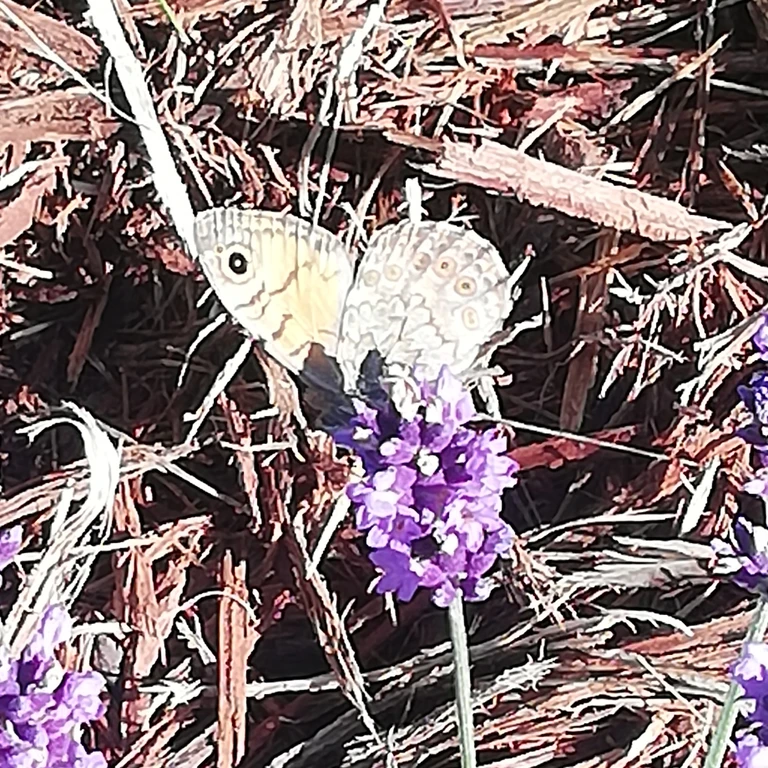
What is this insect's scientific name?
Lasiommata megera (also Pararge megera)
